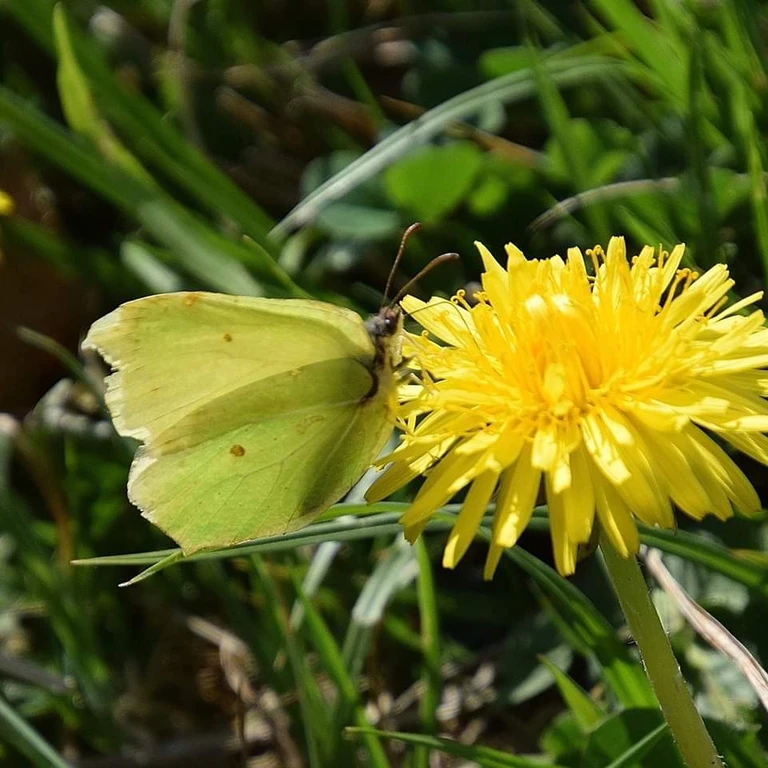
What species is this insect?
Gonepteryx rhamni
